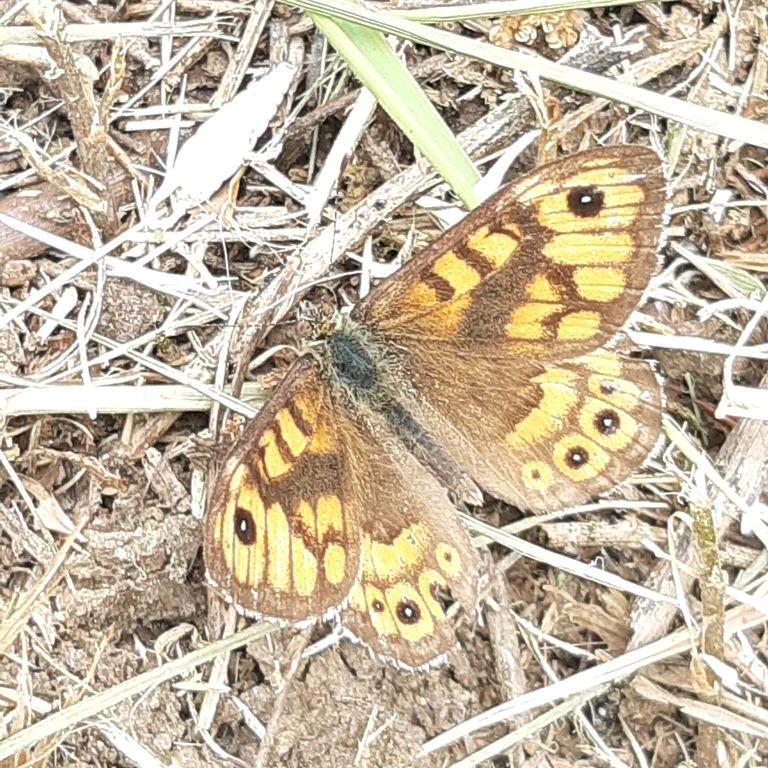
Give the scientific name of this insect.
Lasiommata megera (also Pararge megera)
